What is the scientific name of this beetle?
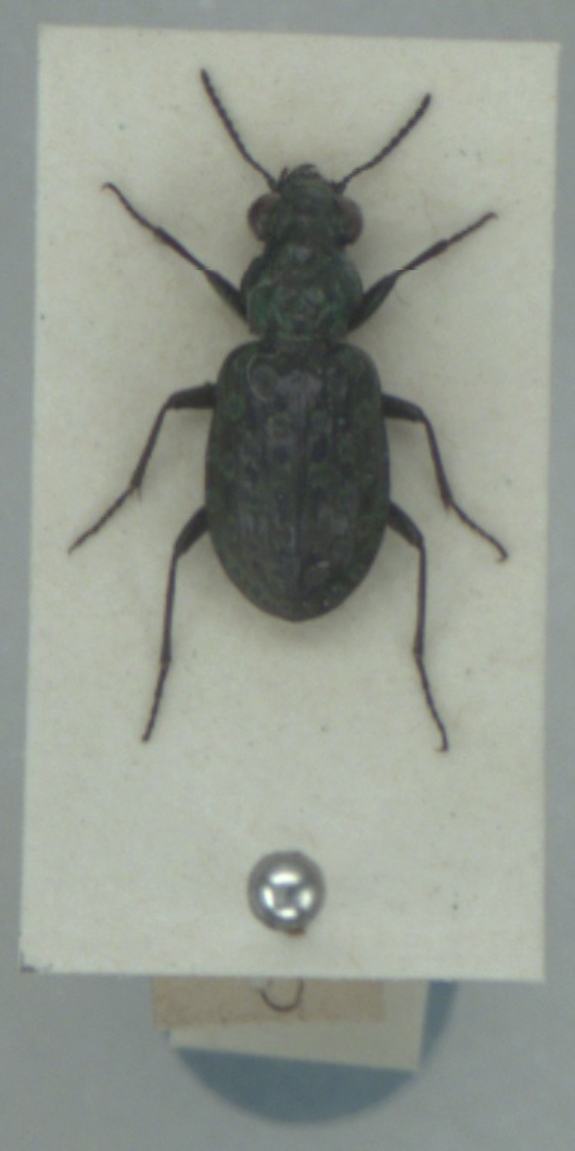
Elaphrus uliginosus
